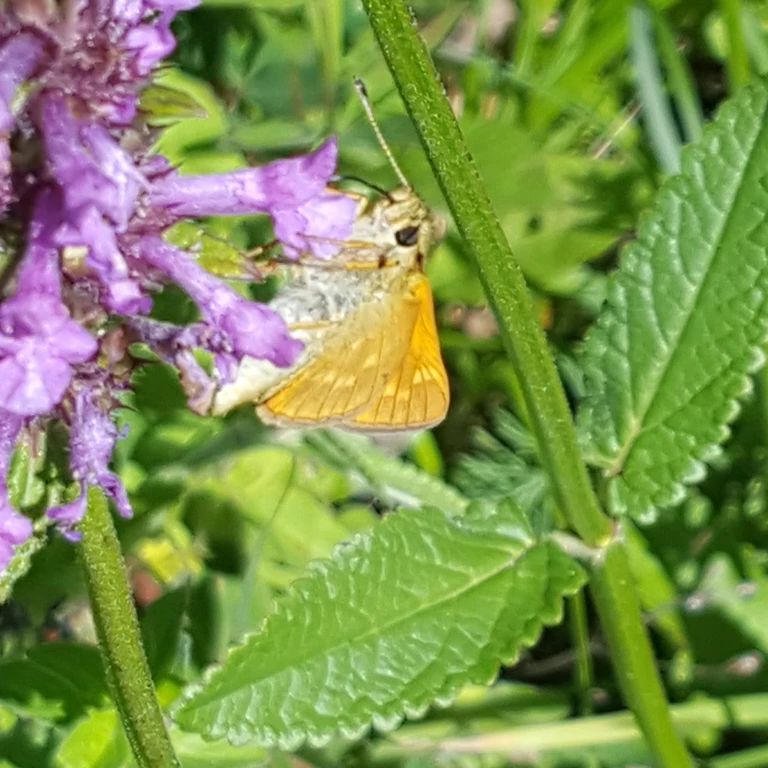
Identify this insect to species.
Ochlodes sylvanus (also Ochlodes venata)
